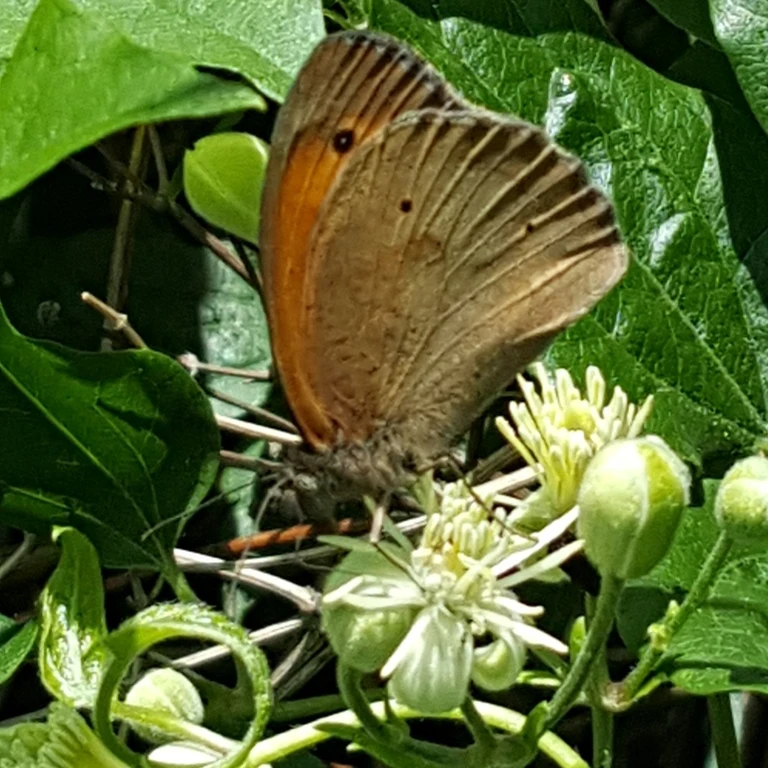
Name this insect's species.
Maniola jurtina
